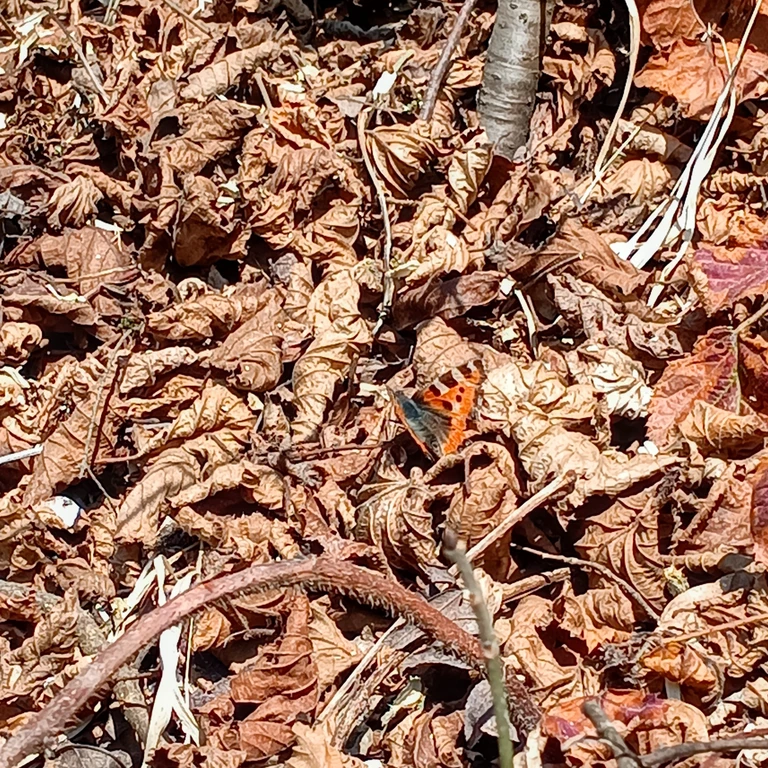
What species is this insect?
Aglais urticae
